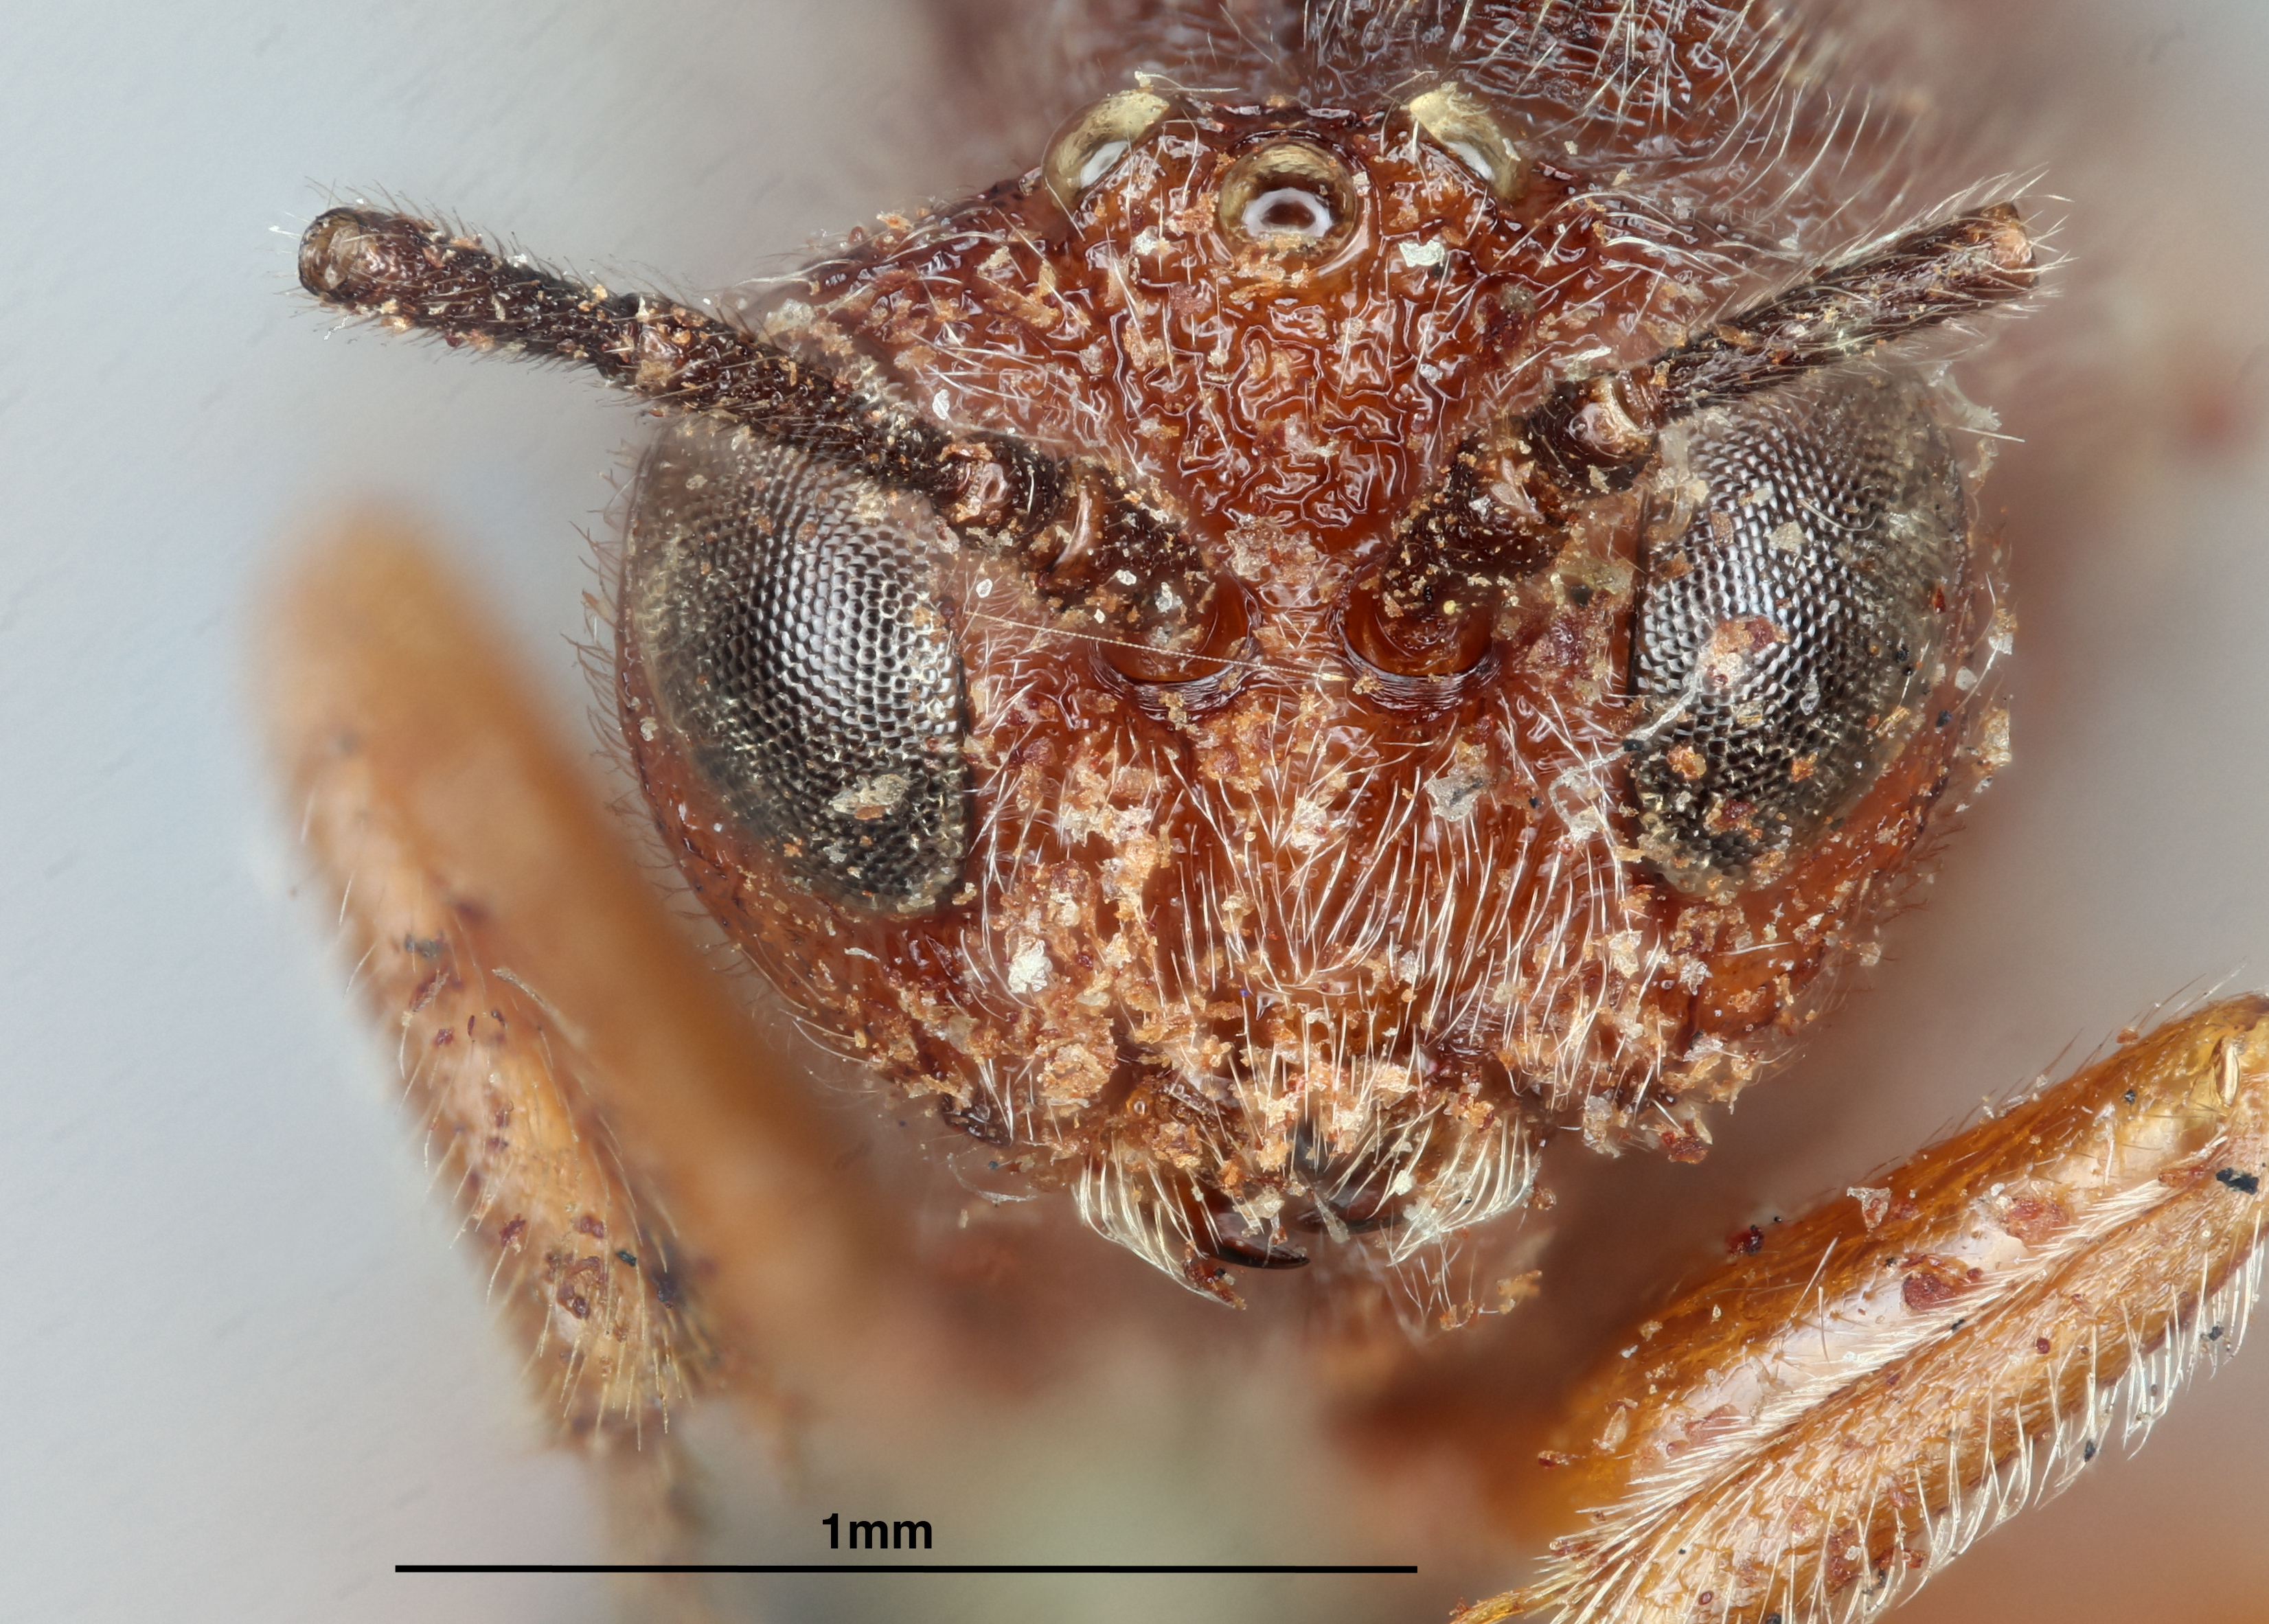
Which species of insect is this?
Amphibolips spinosa
